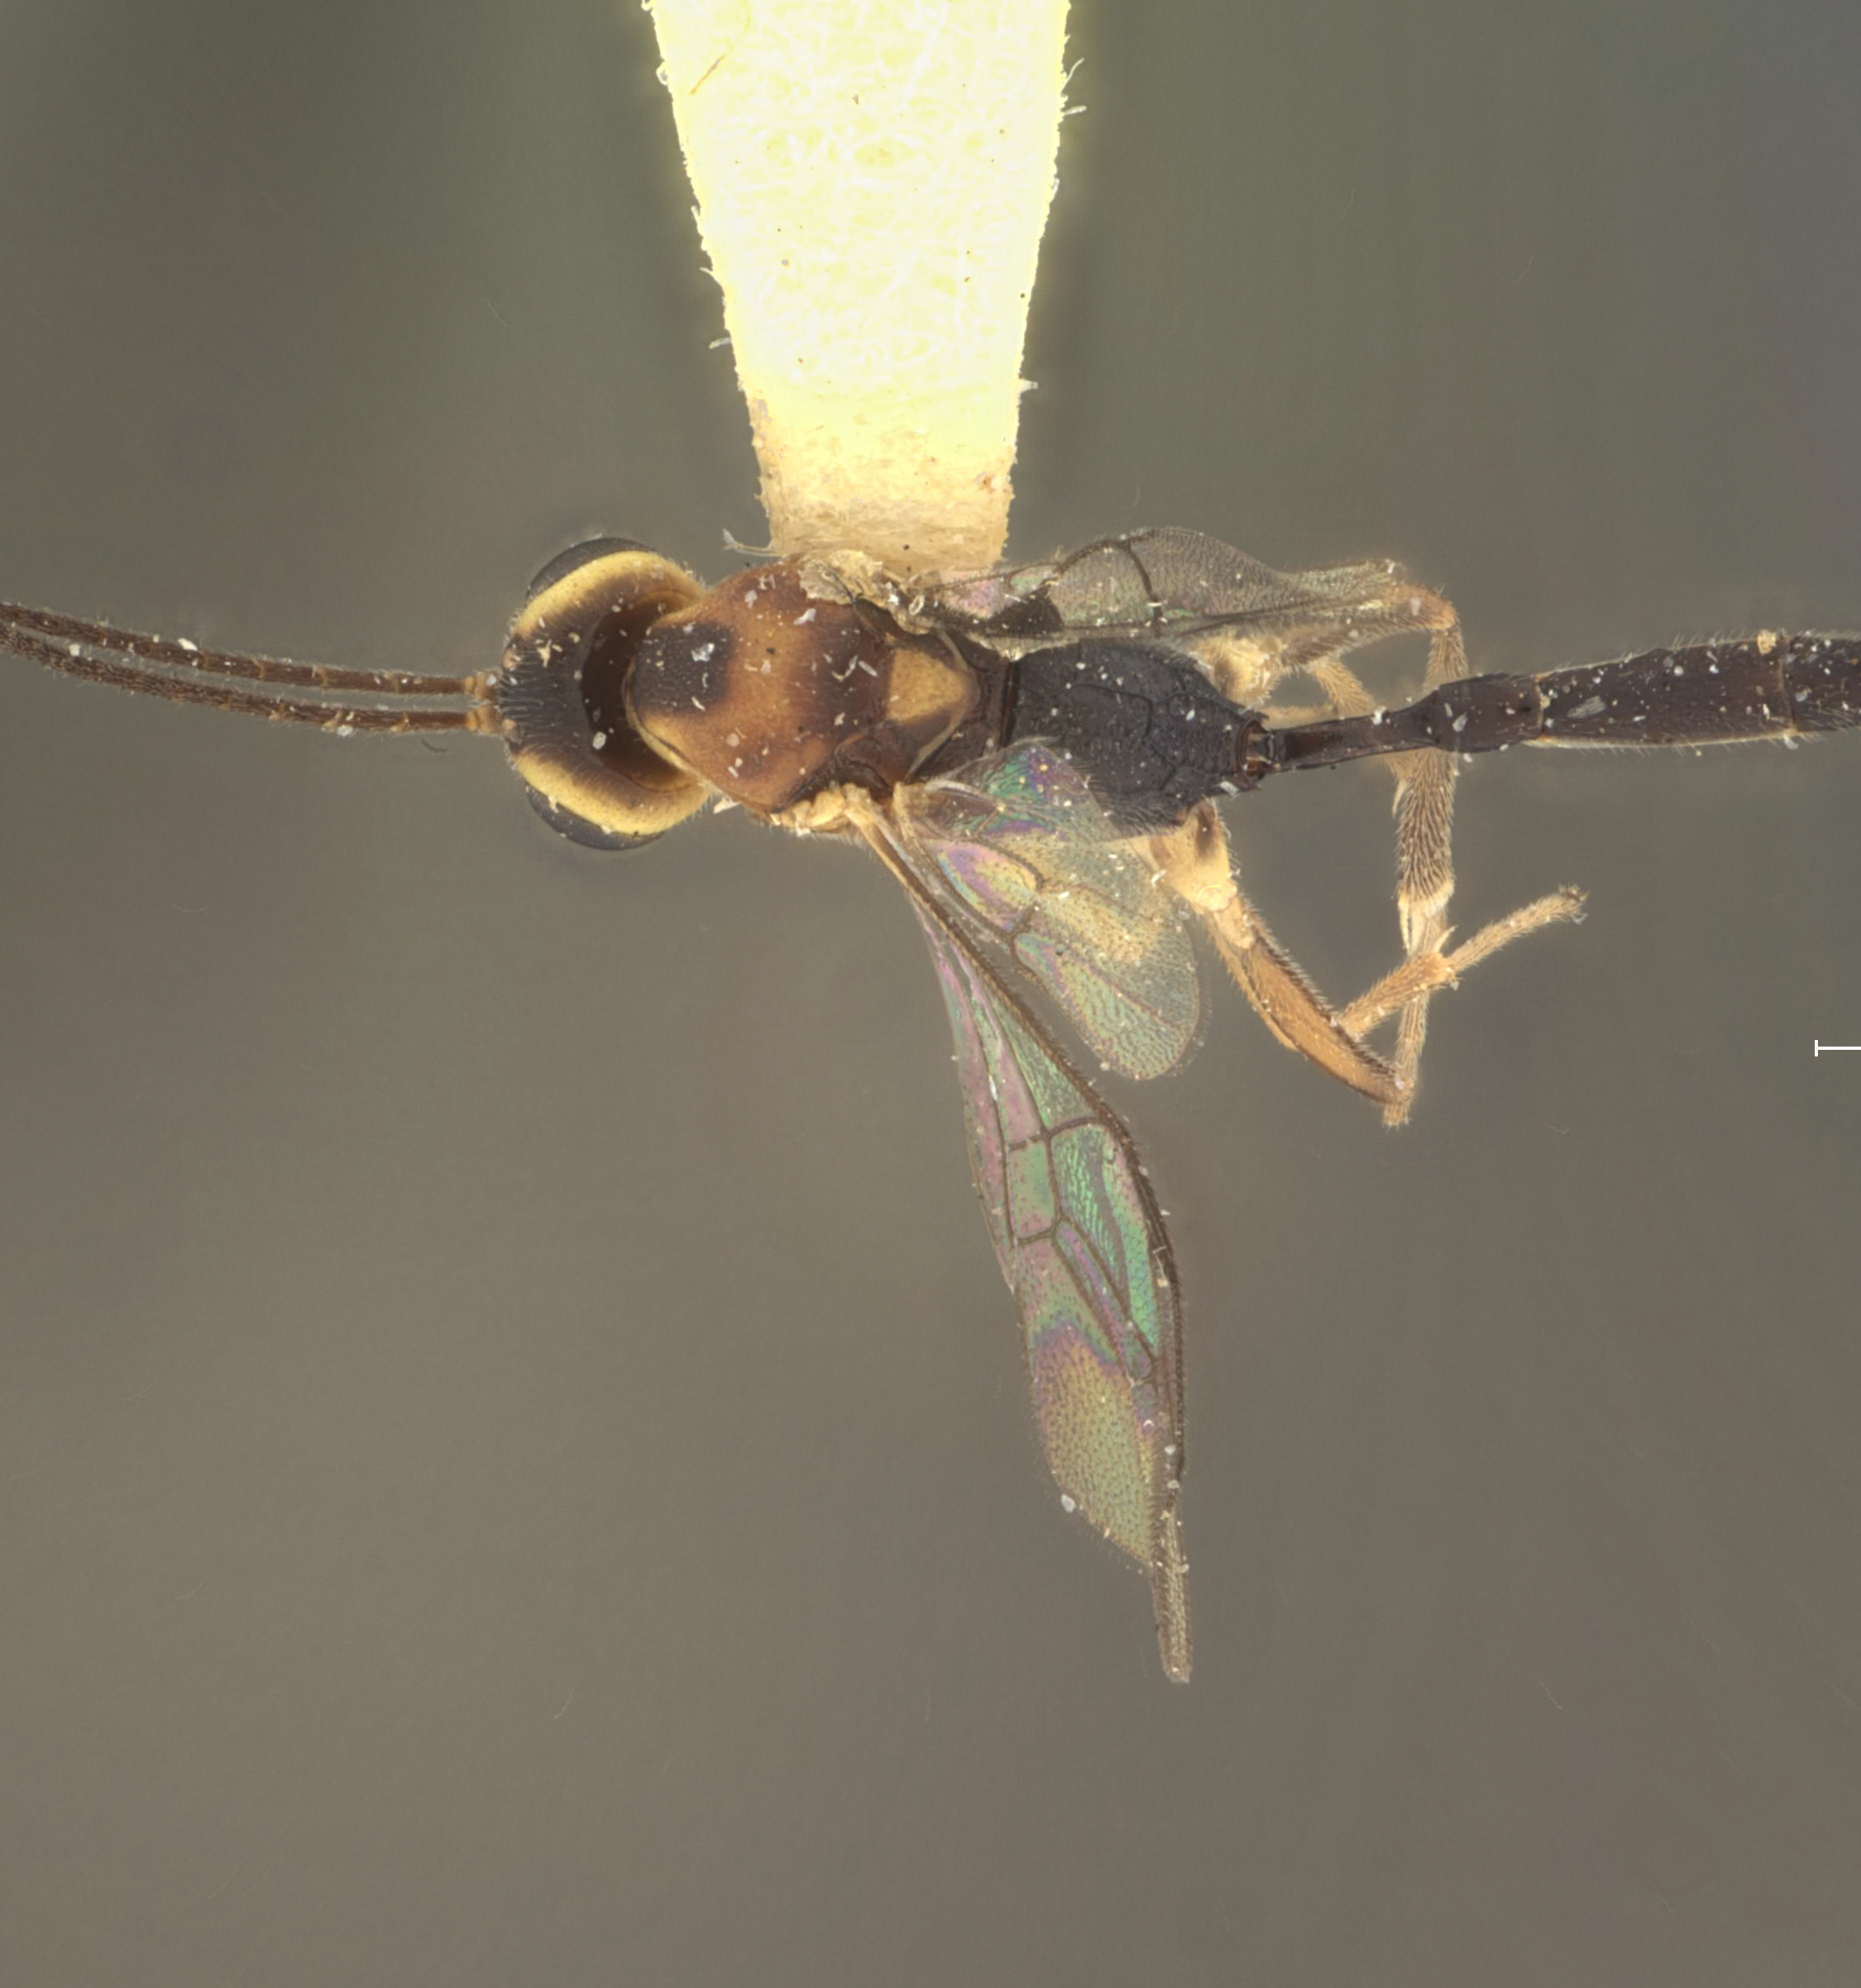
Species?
Temelucha yapensis
